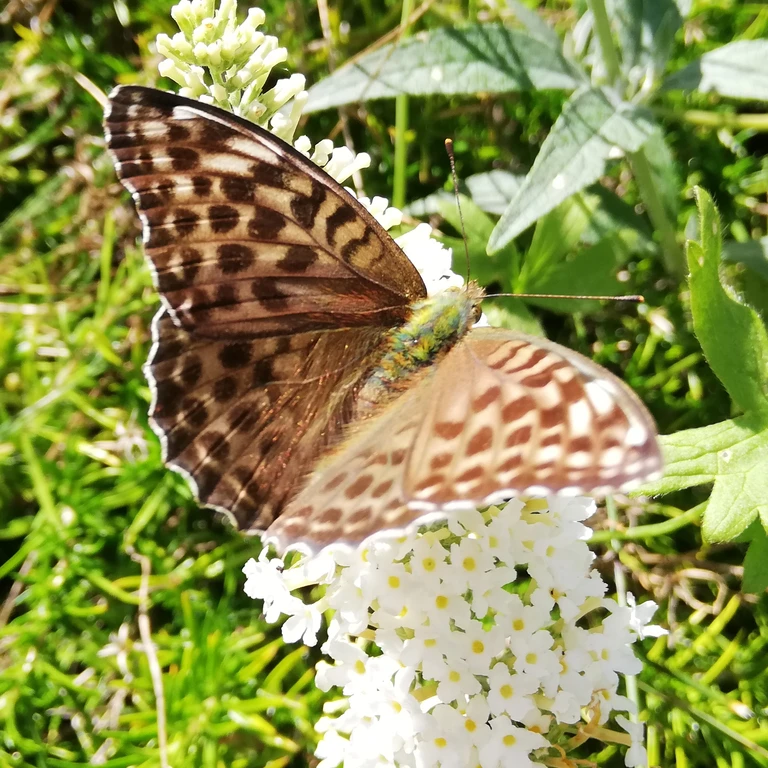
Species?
Argynnis paphia
